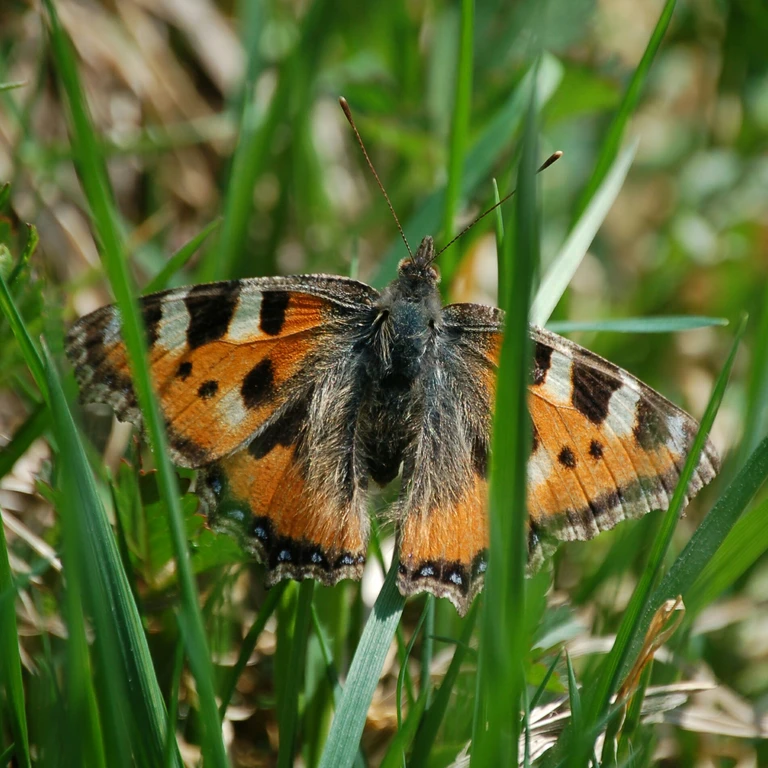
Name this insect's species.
Aglais urticae
